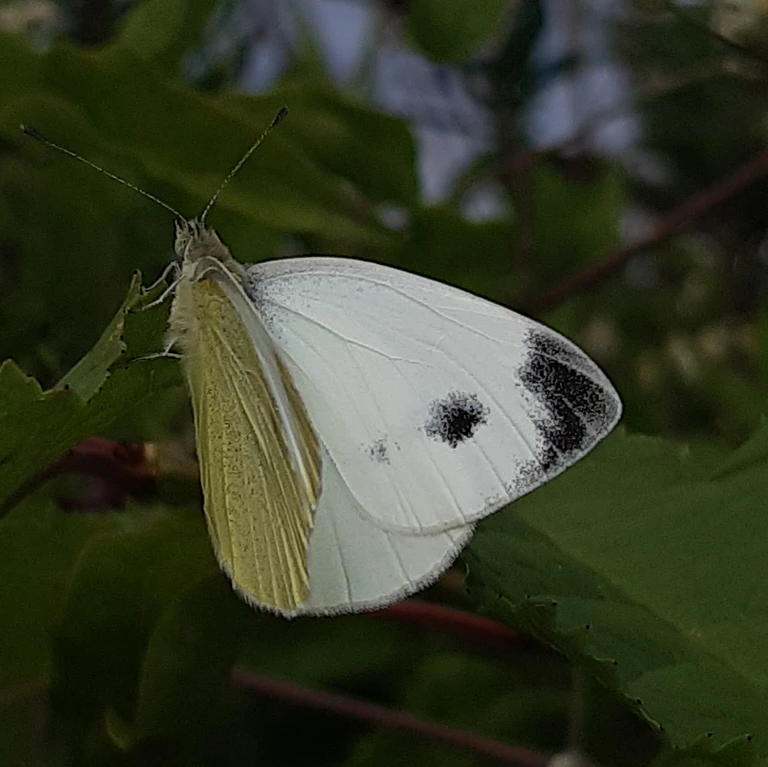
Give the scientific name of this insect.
Pieris mannii
